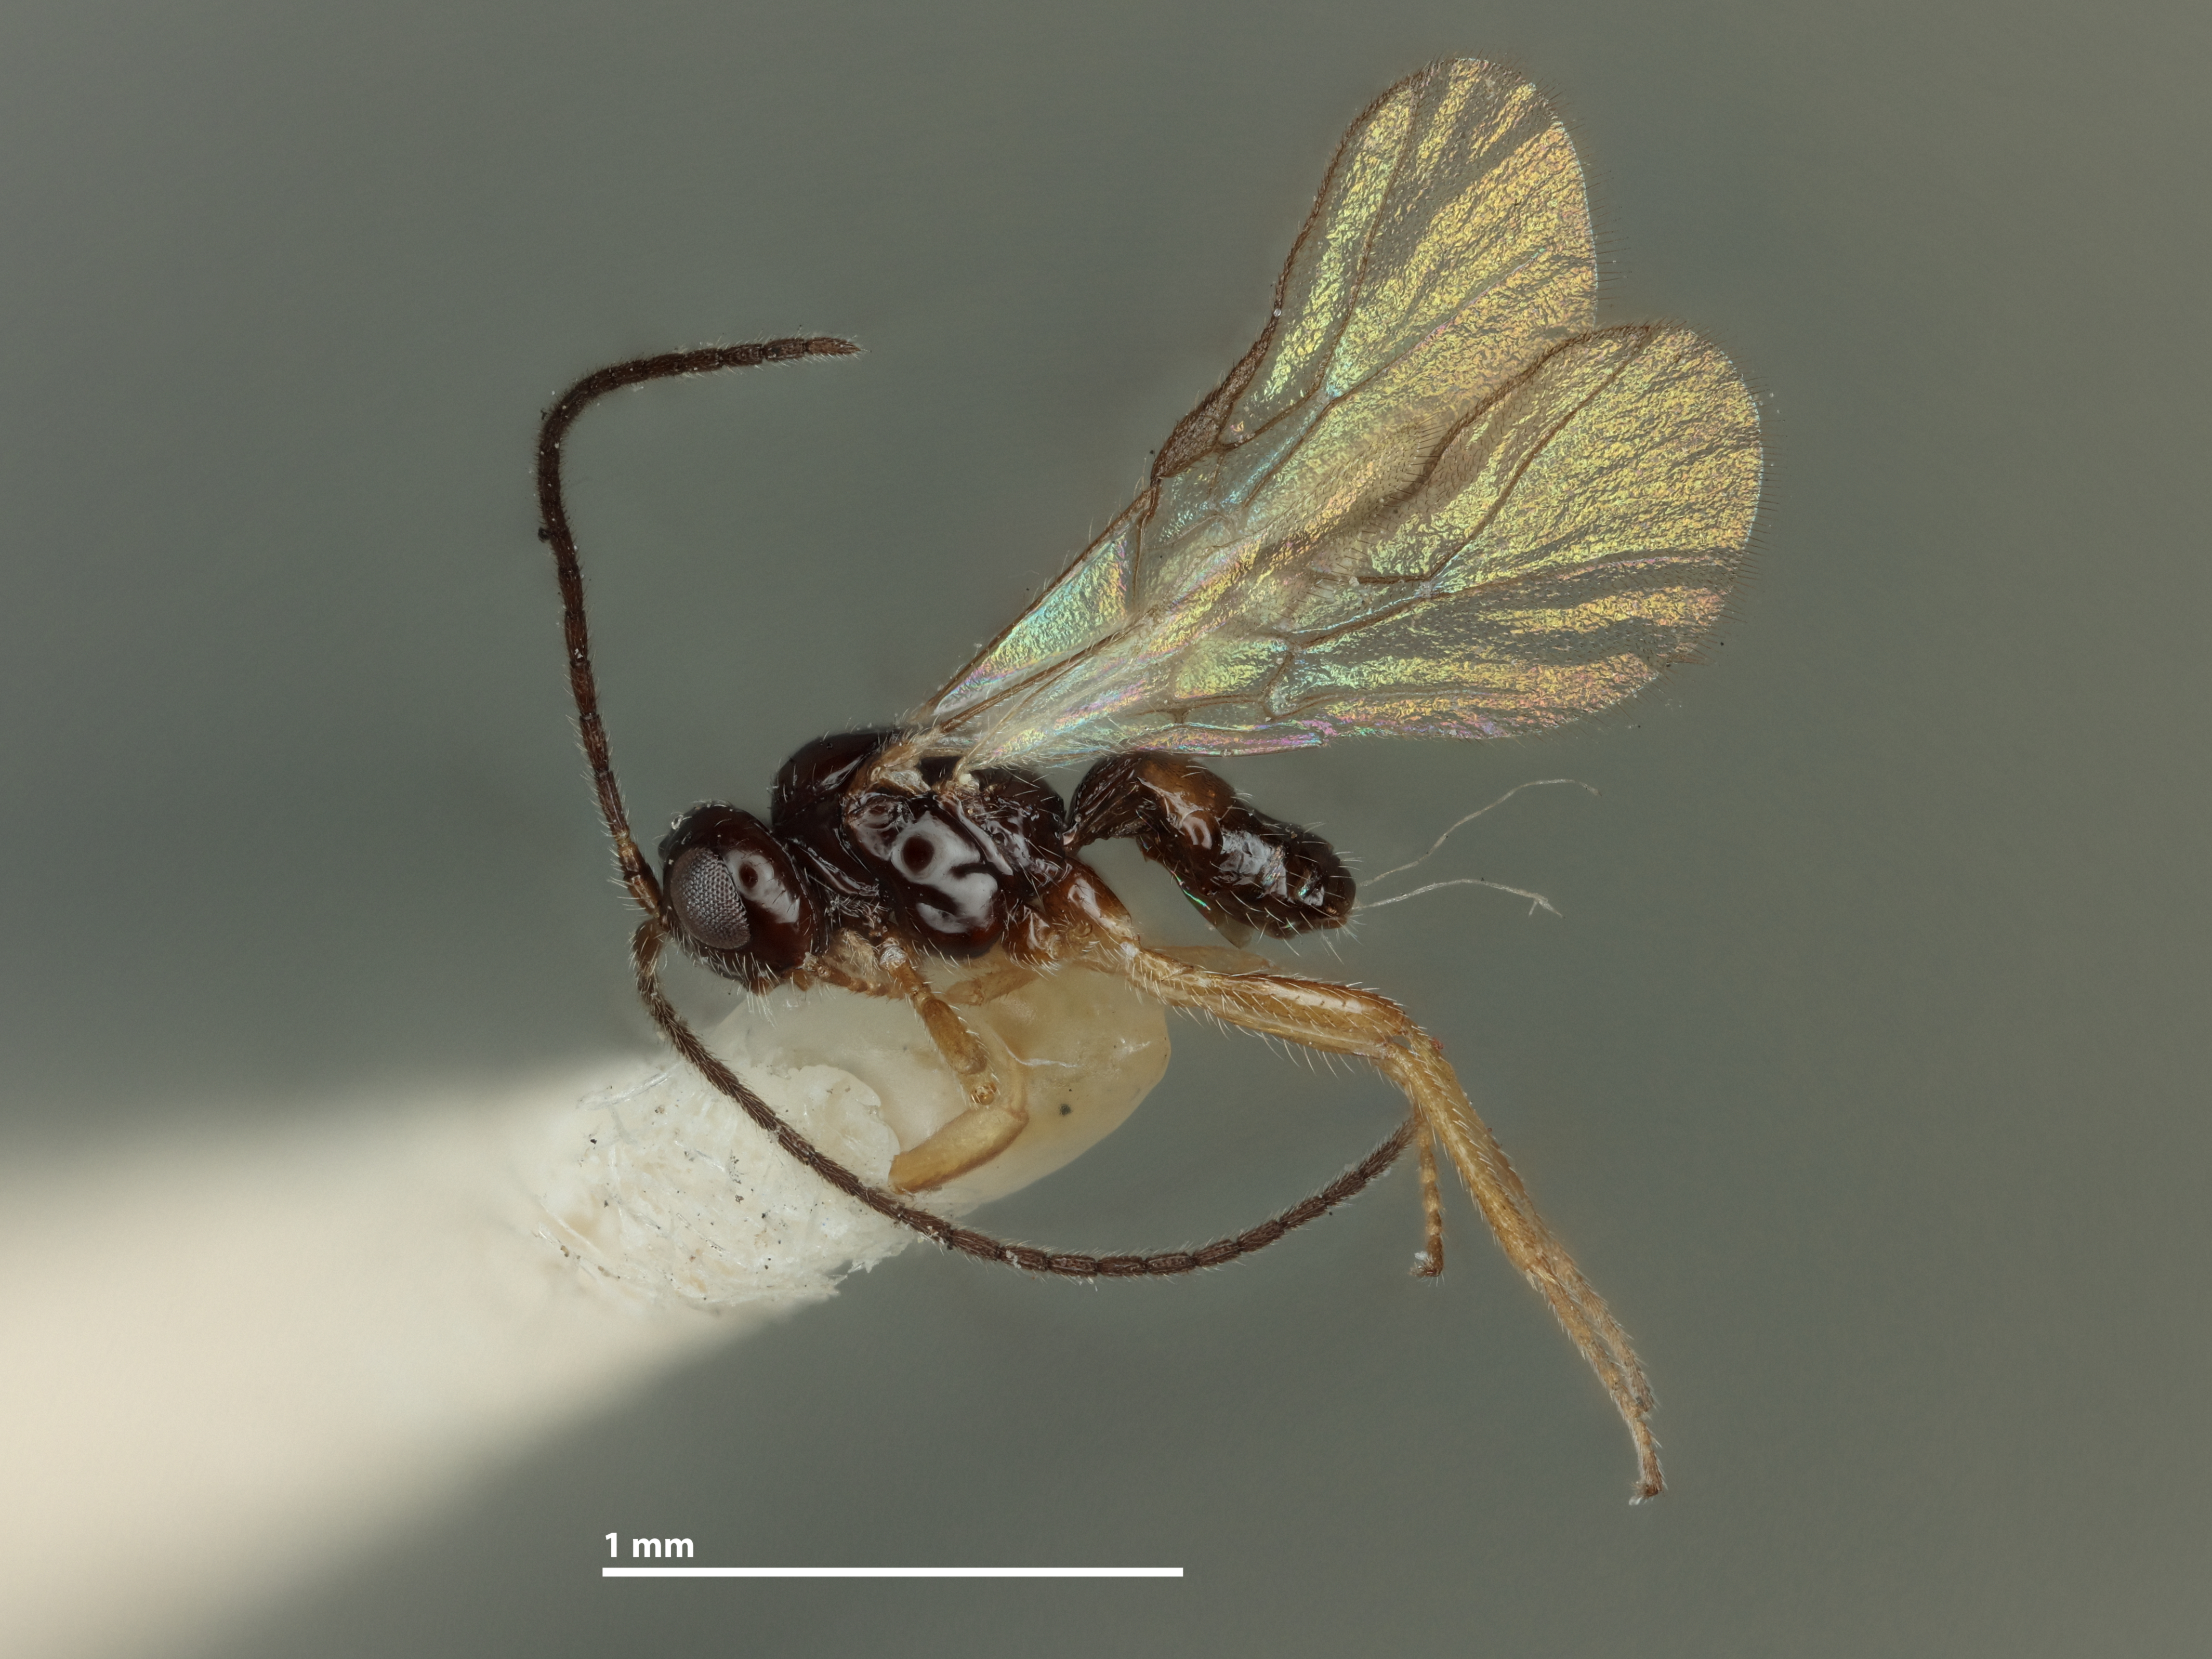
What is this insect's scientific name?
Opius suturalis
